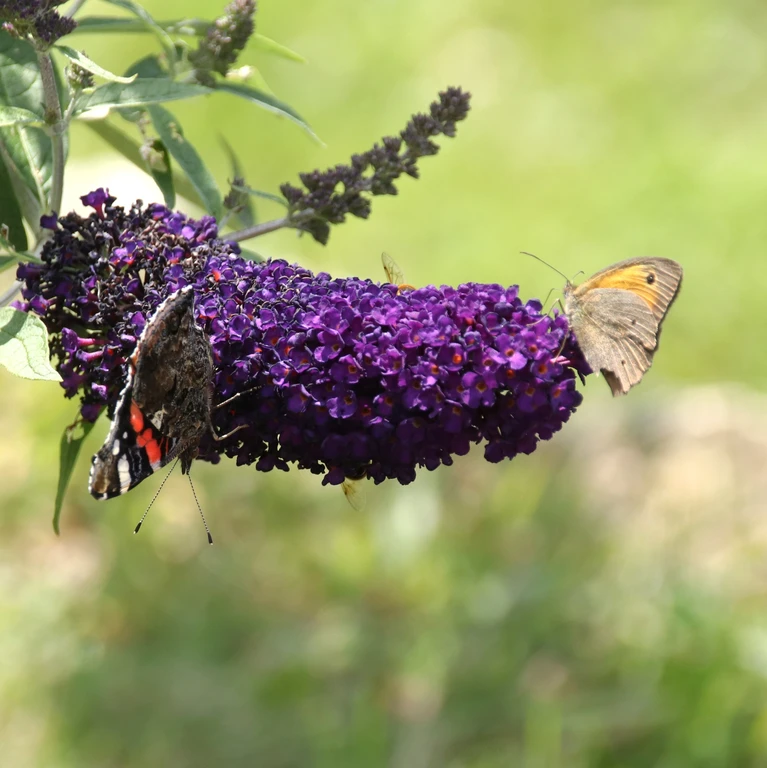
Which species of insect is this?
Maniola jurtina
